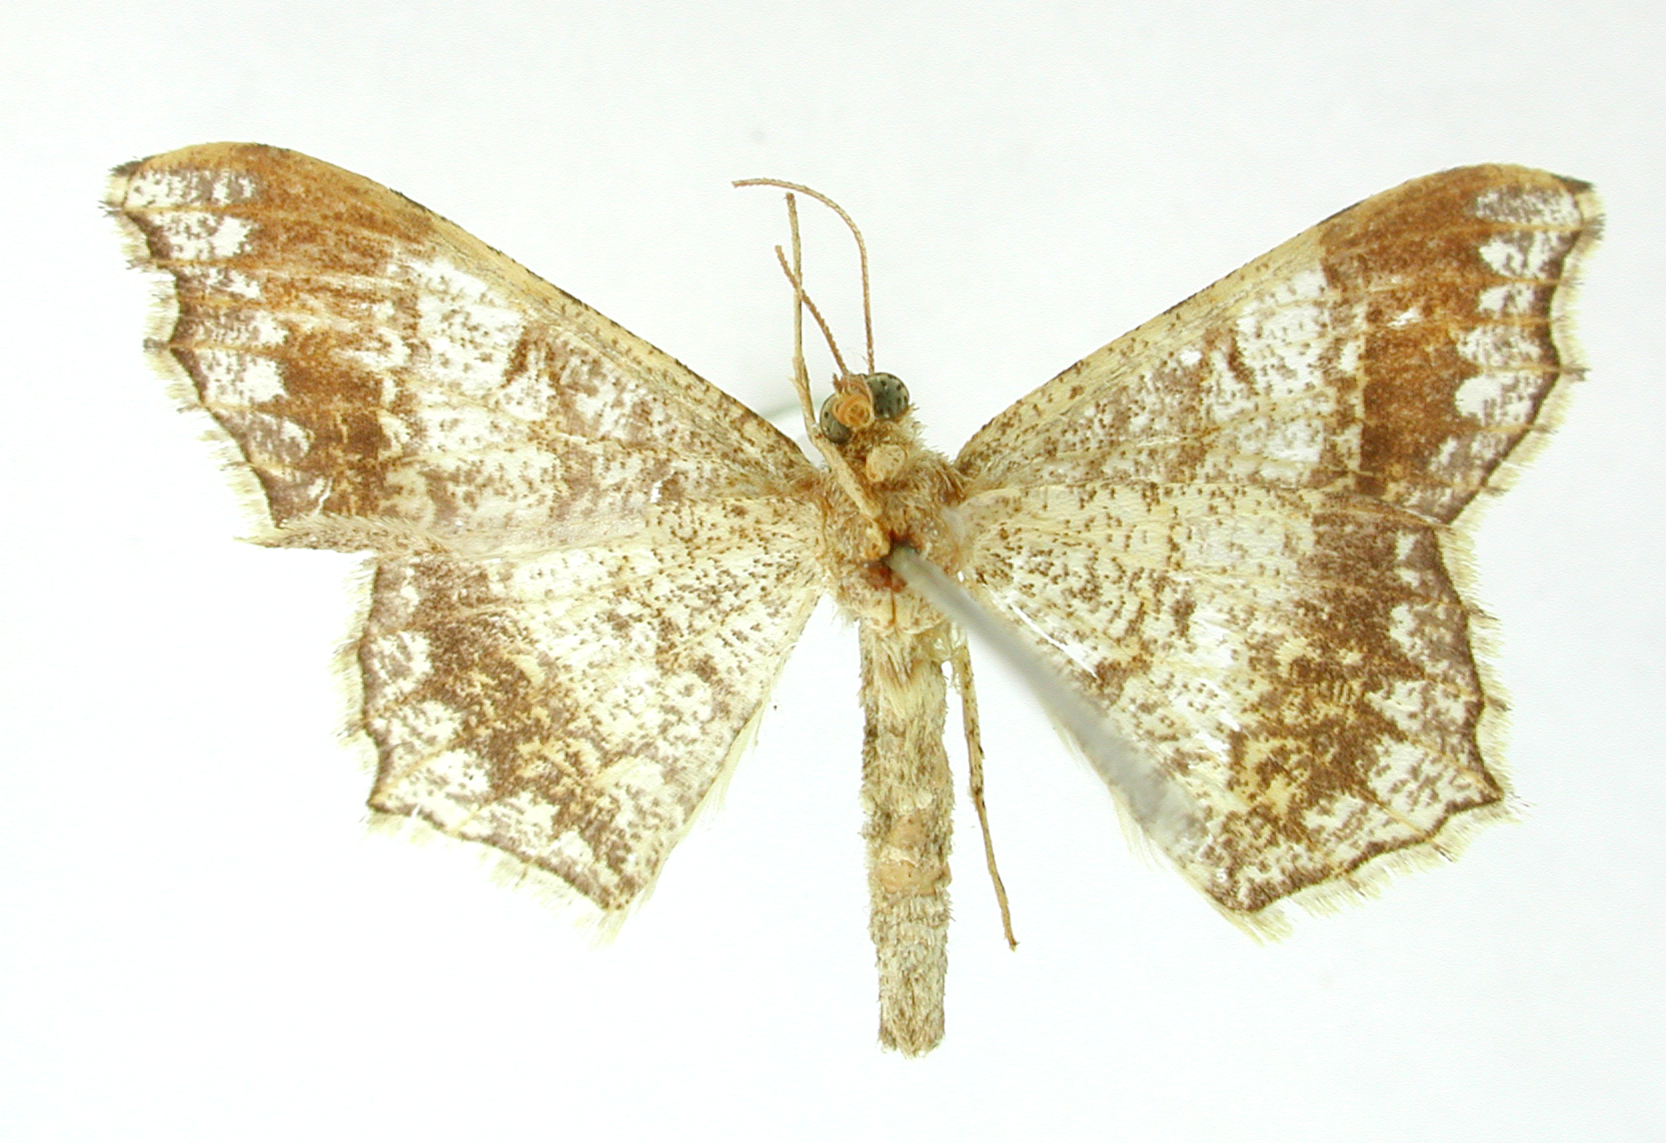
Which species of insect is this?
Semiothisa dentilaria
